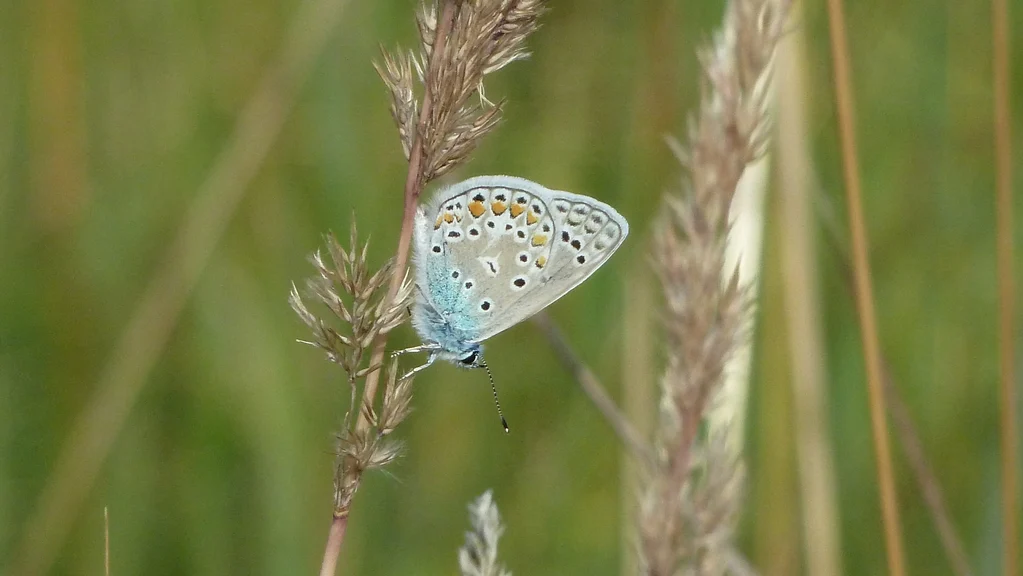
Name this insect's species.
Polyommatus icarus
